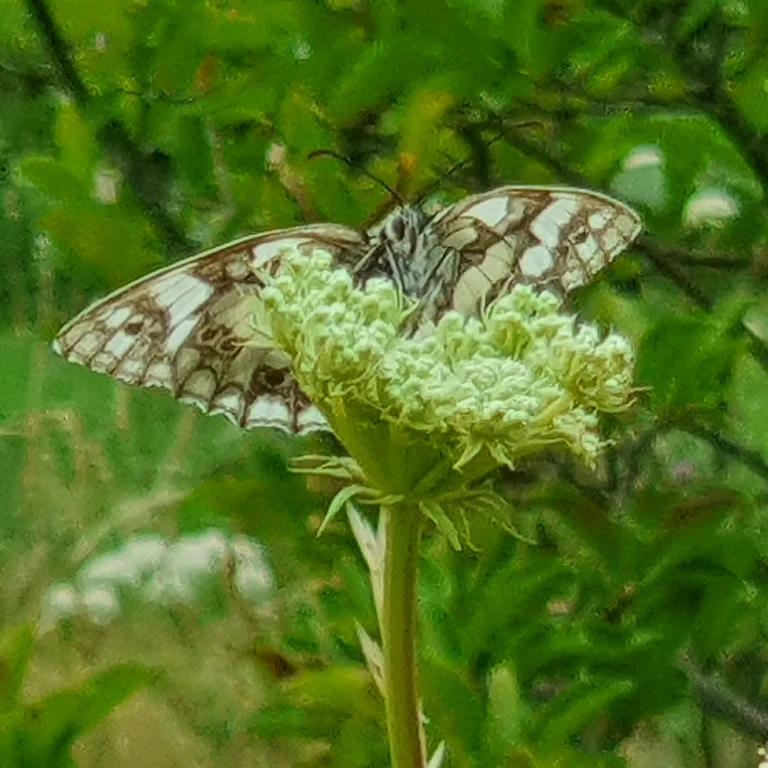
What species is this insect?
Melanargia galathea
